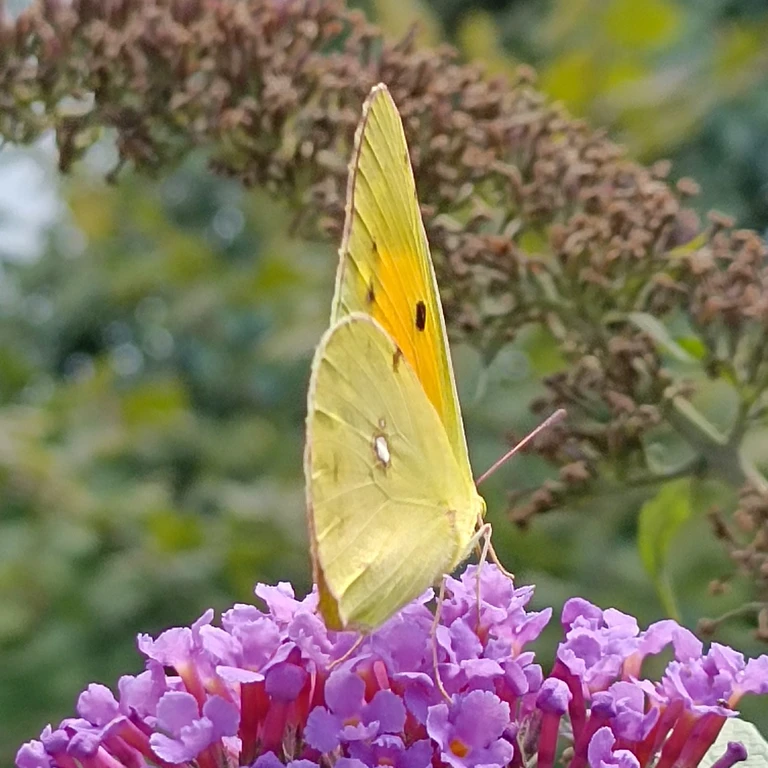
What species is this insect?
Colias croceus
